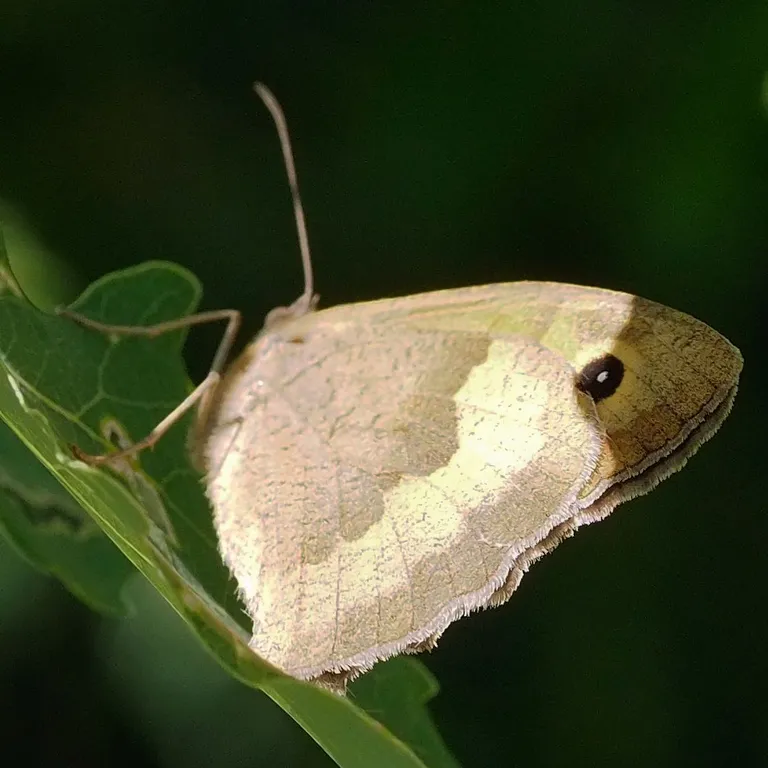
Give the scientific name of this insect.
Maniola jurtina
